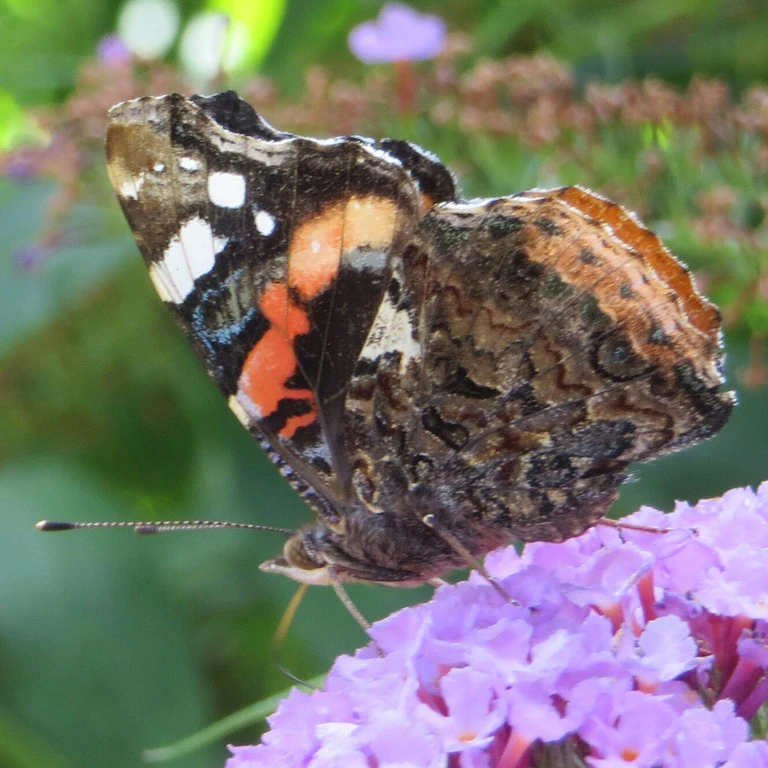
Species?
Vanessa atalanta
